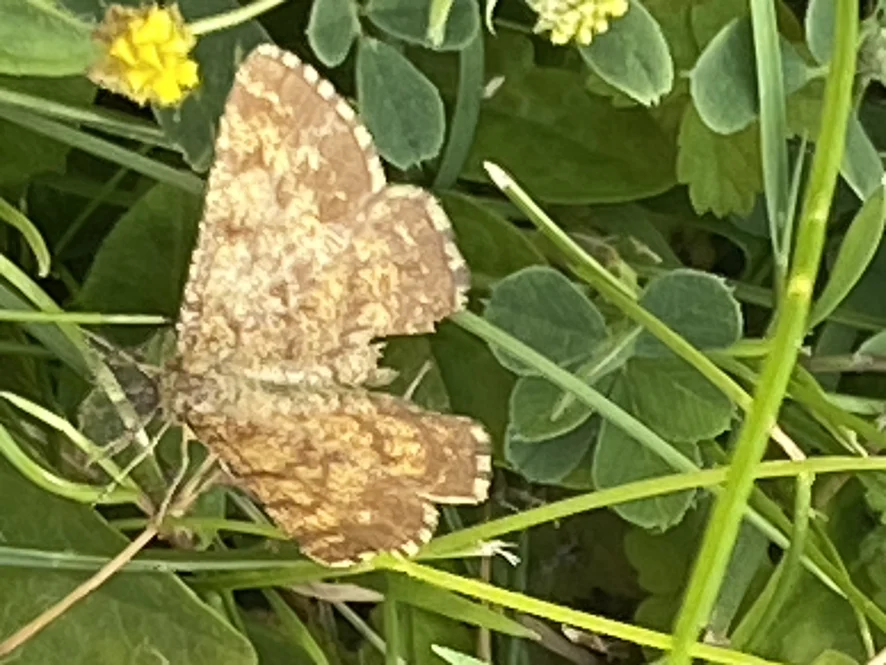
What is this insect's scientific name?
Ematurga atomaria
